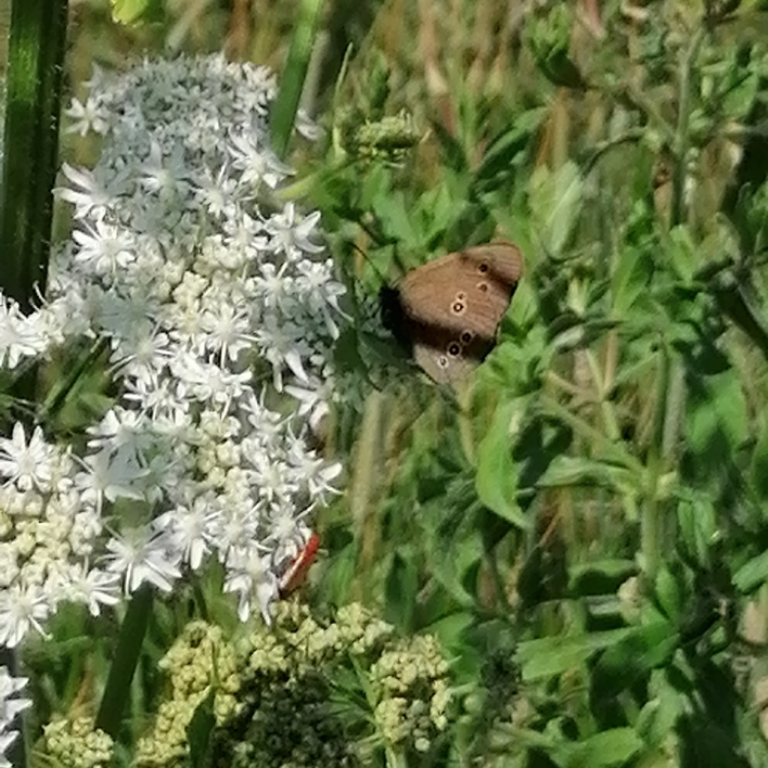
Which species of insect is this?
Aphantopus hyperantus
